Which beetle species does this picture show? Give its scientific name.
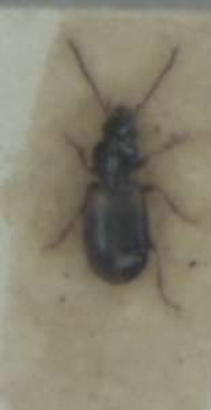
Acupalpus meridianus
